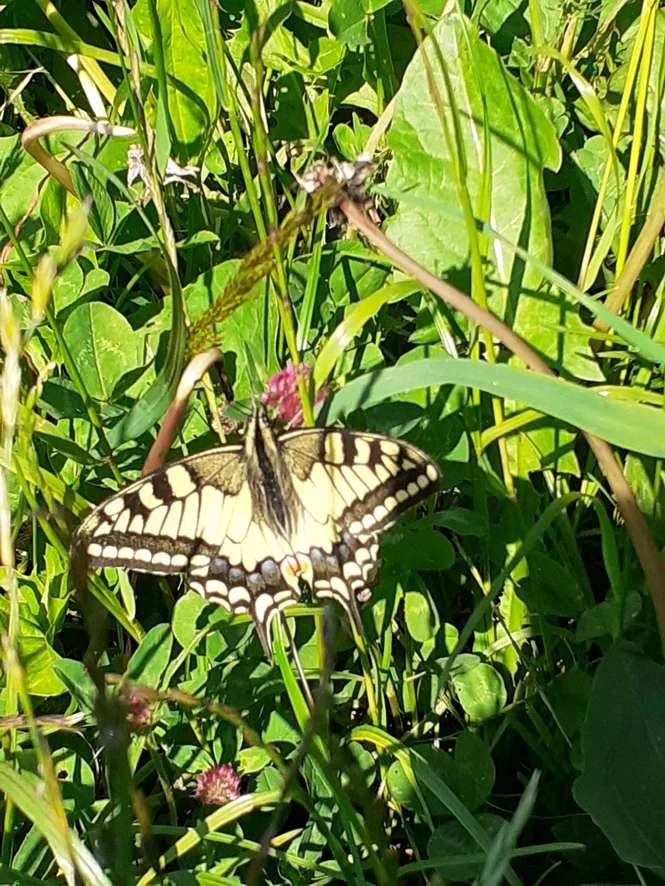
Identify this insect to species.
Papilio machaon
